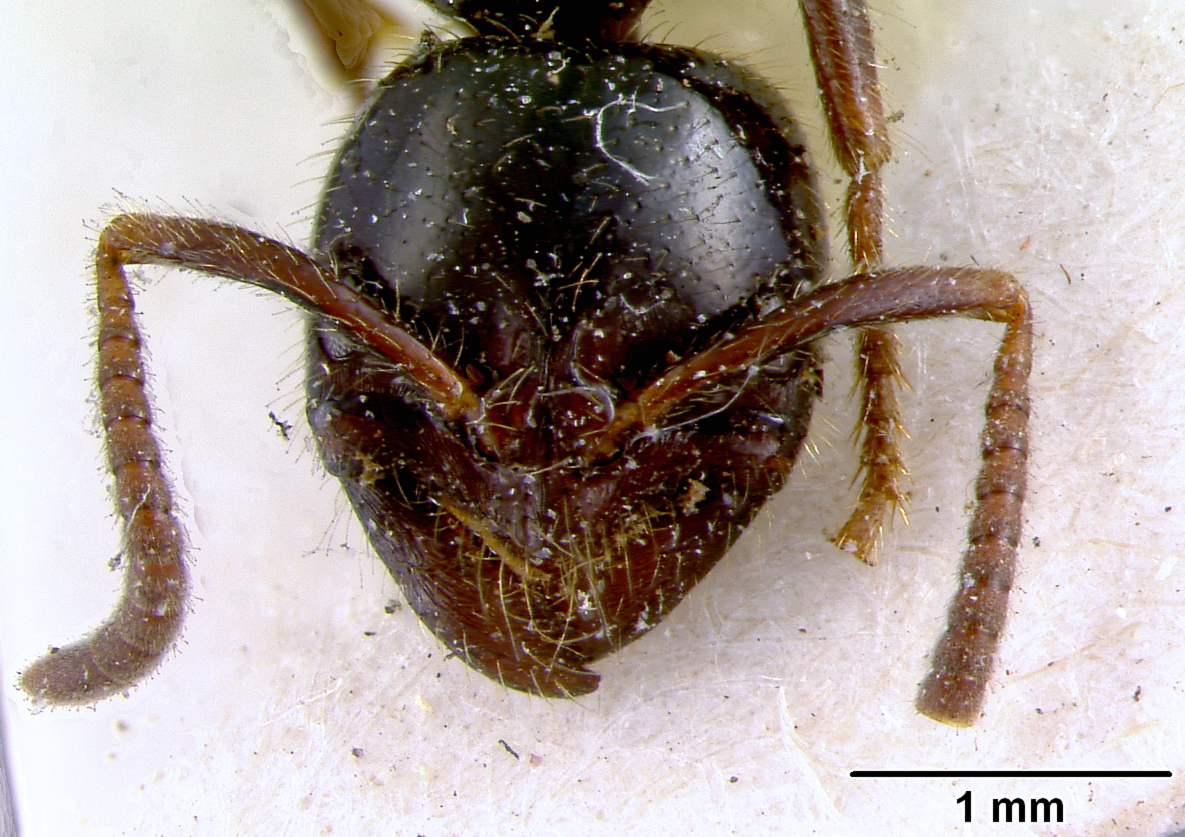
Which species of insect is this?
Leptogenys breviceps
